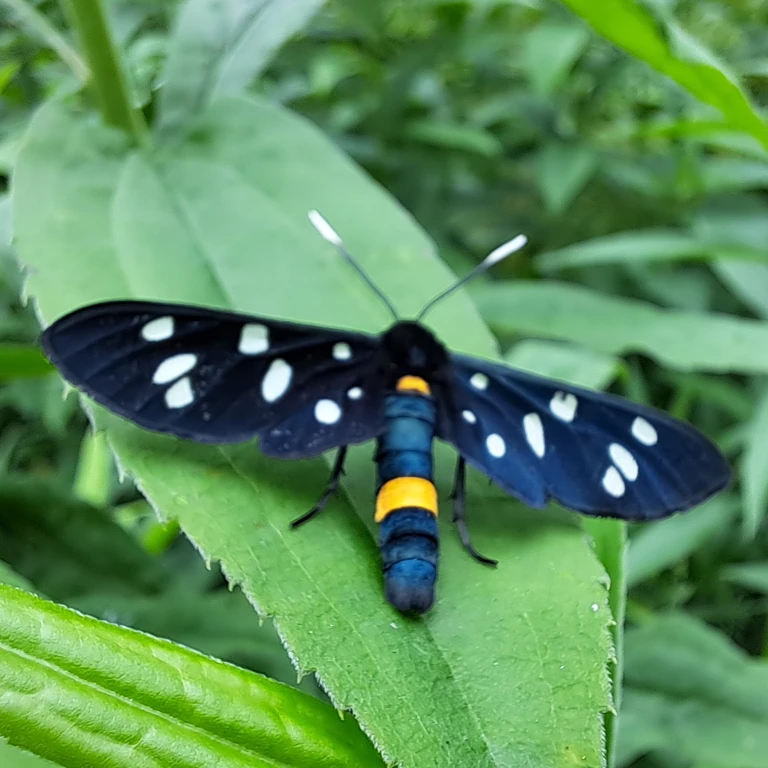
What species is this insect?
Amata phegea
